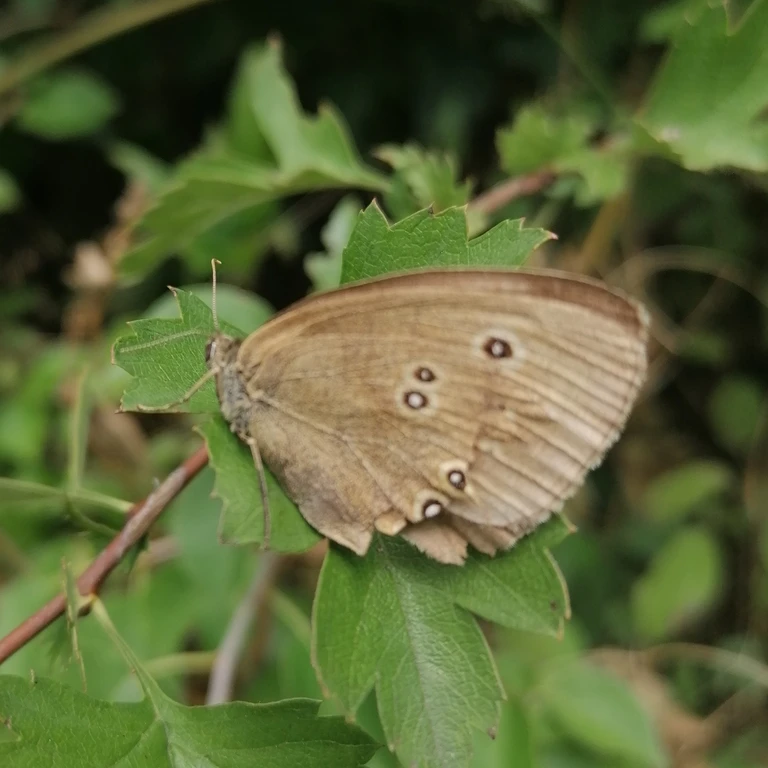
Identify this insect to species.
Aphantopus hyperantus
